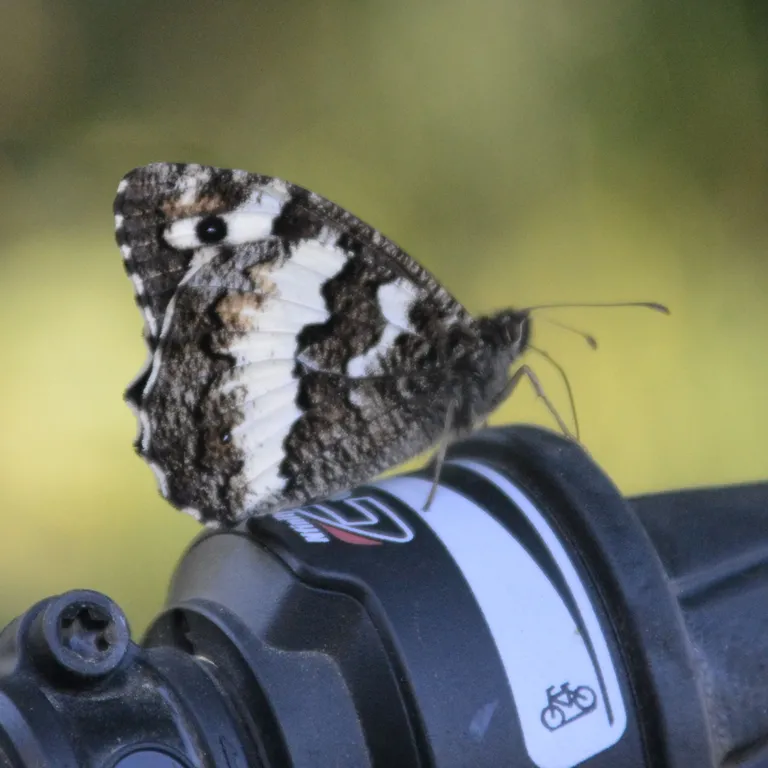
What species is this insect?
Brintesia circe
